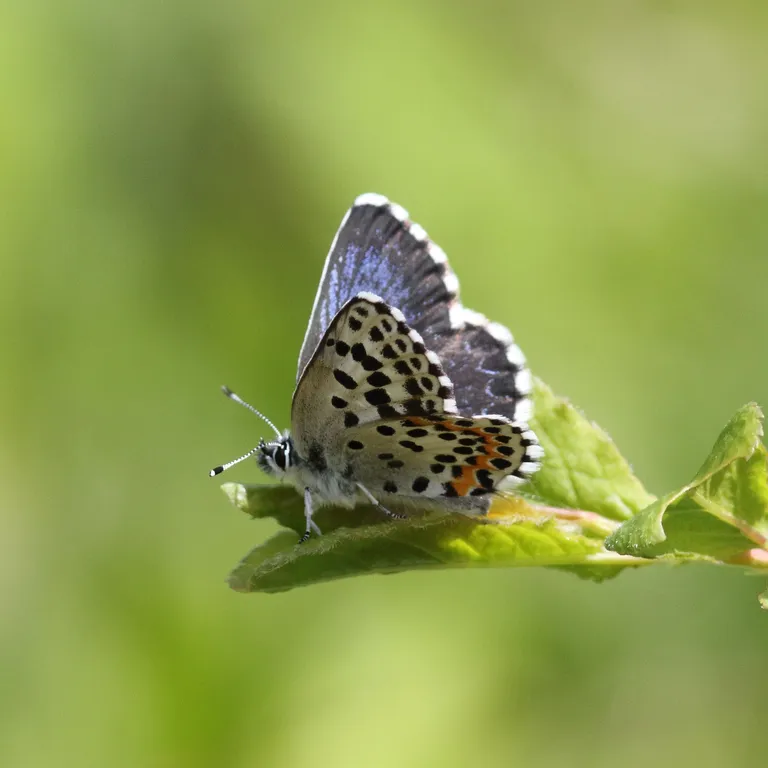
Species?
Scolitantides orion
